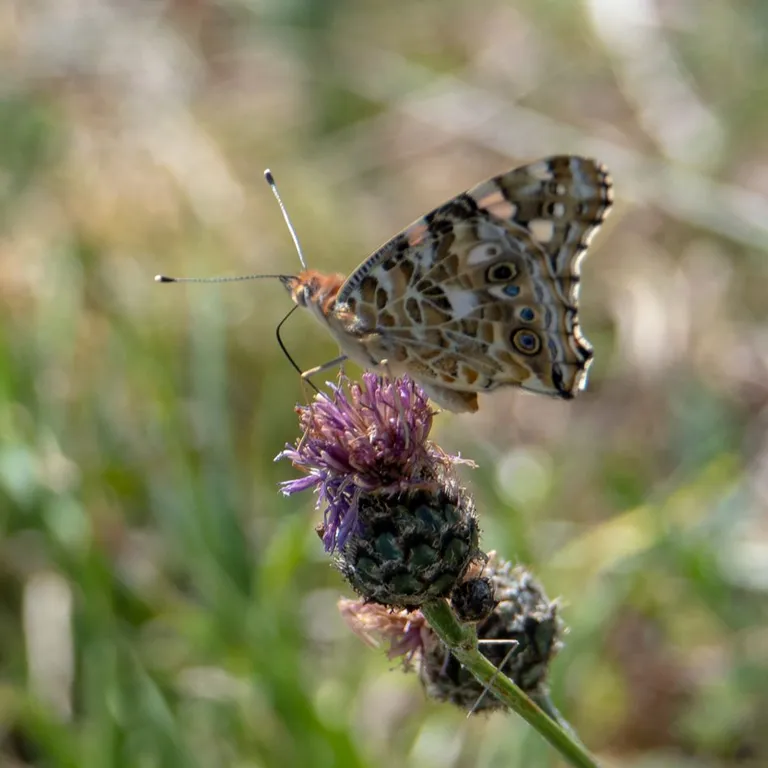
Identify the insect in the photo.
Vanessa cardui
